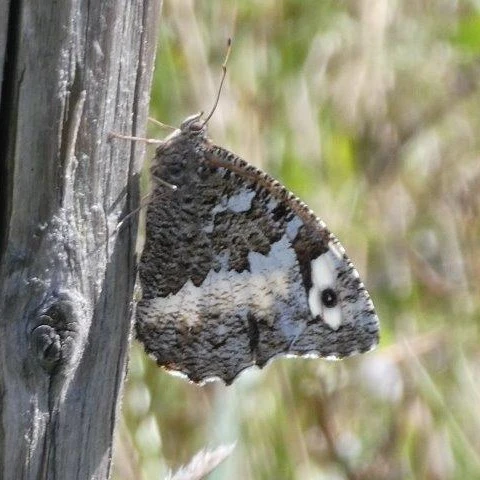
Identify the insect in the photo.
Brintesia circe
